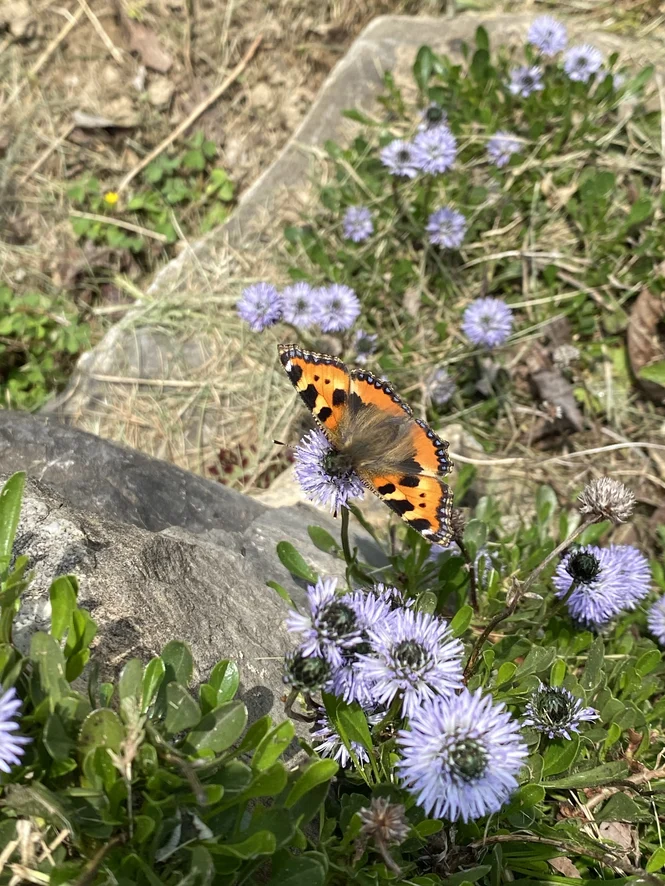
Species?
Aglais urticae
